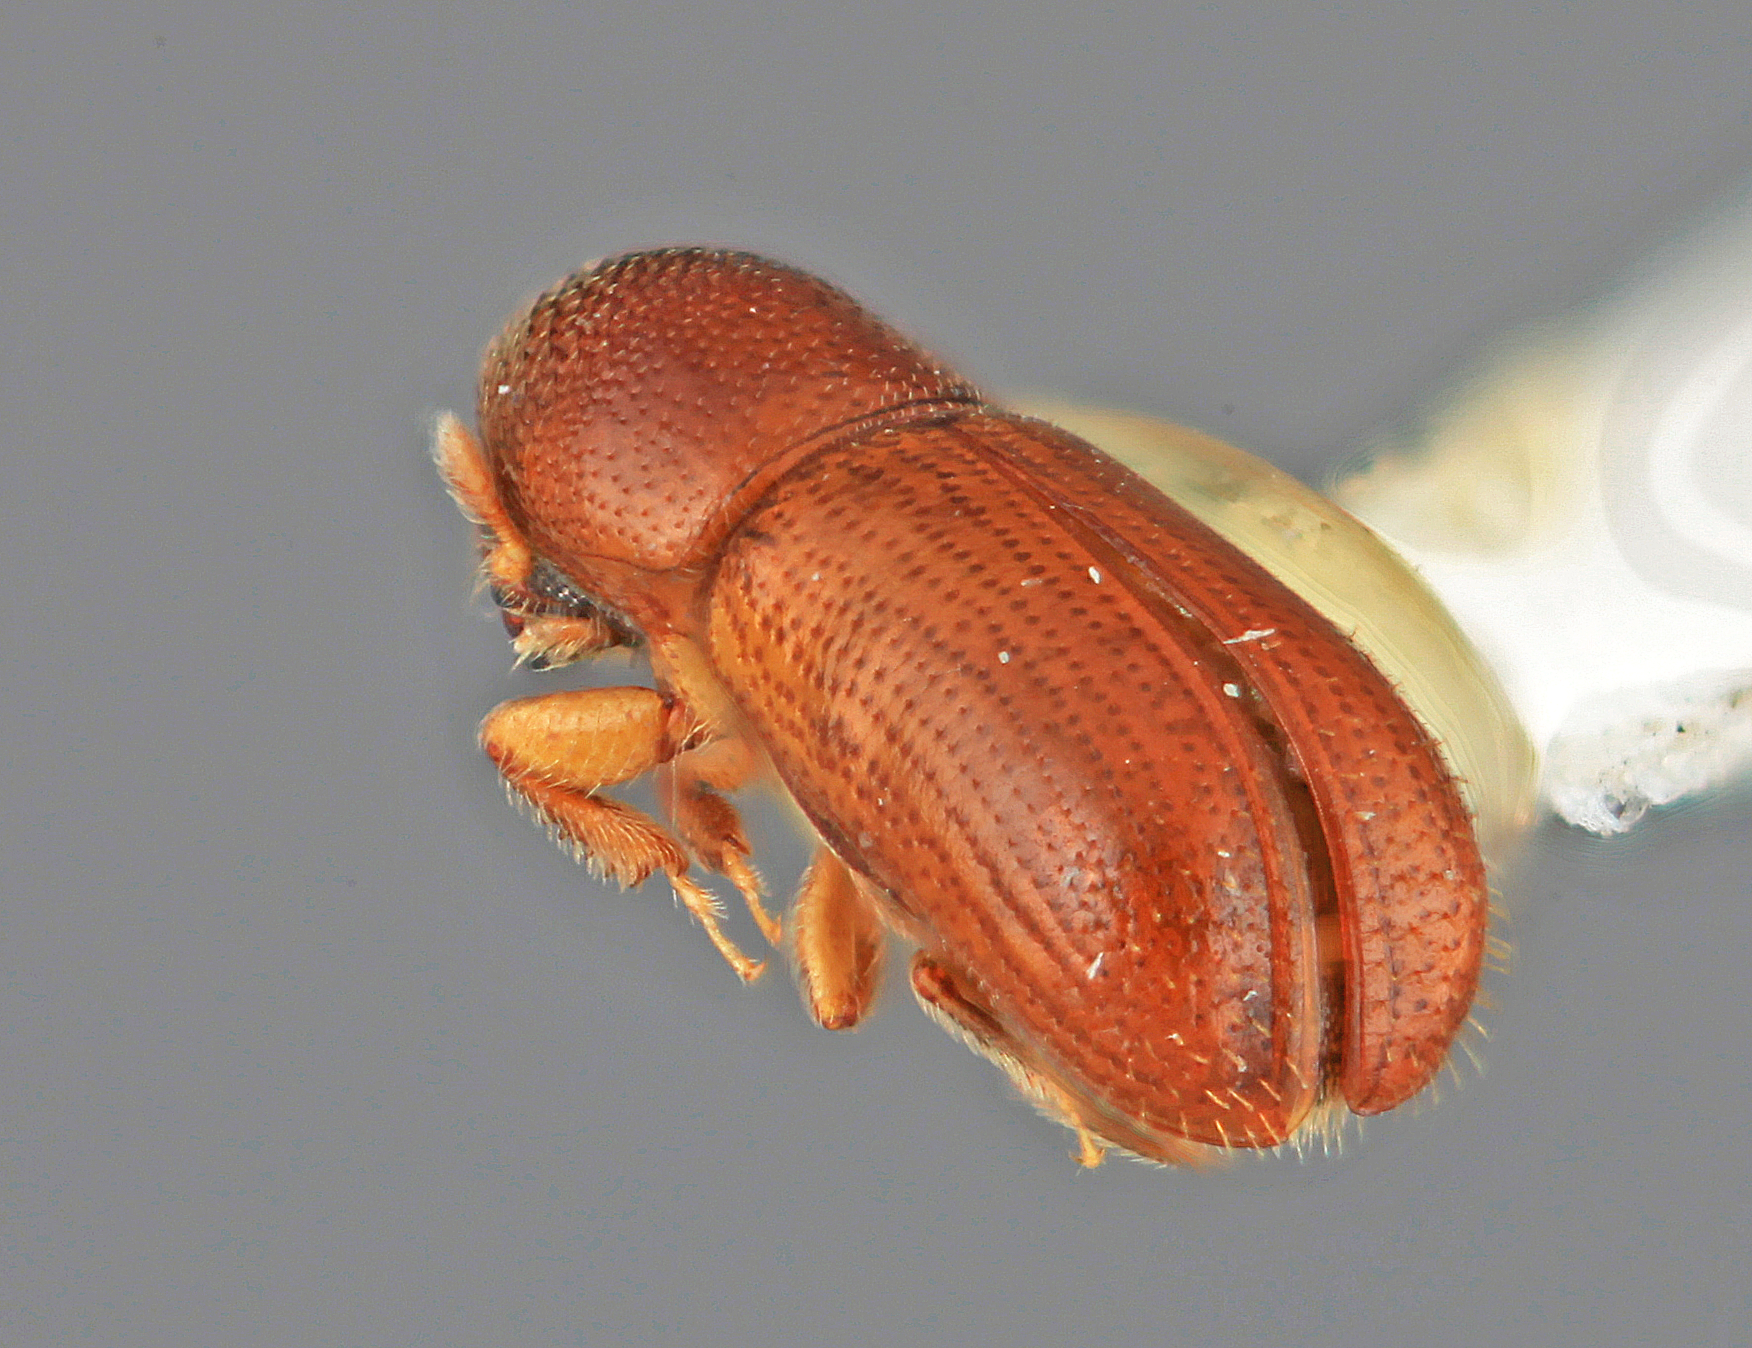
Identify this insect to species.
Araptus placatus
